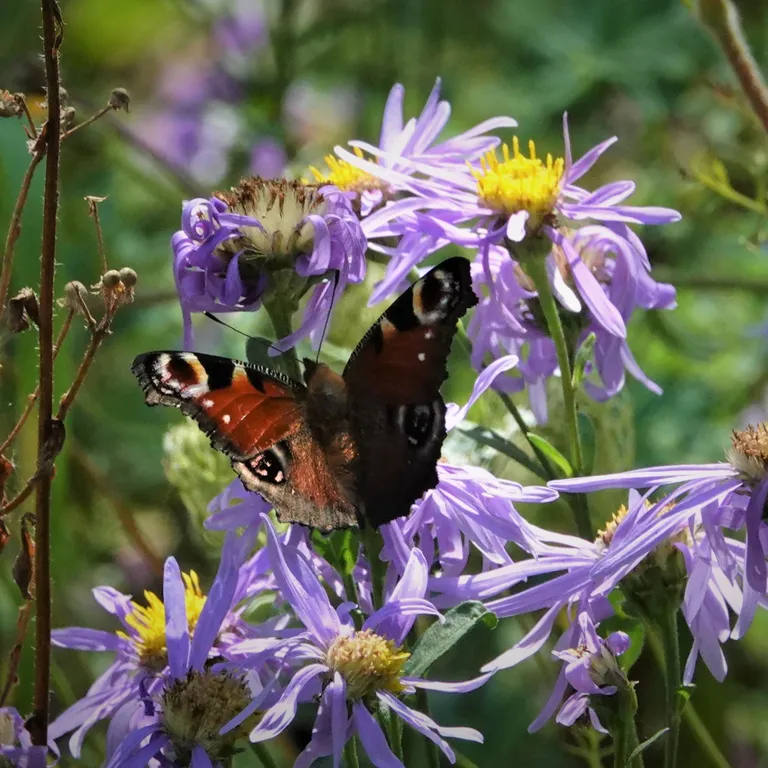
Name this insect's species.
Aglais io
